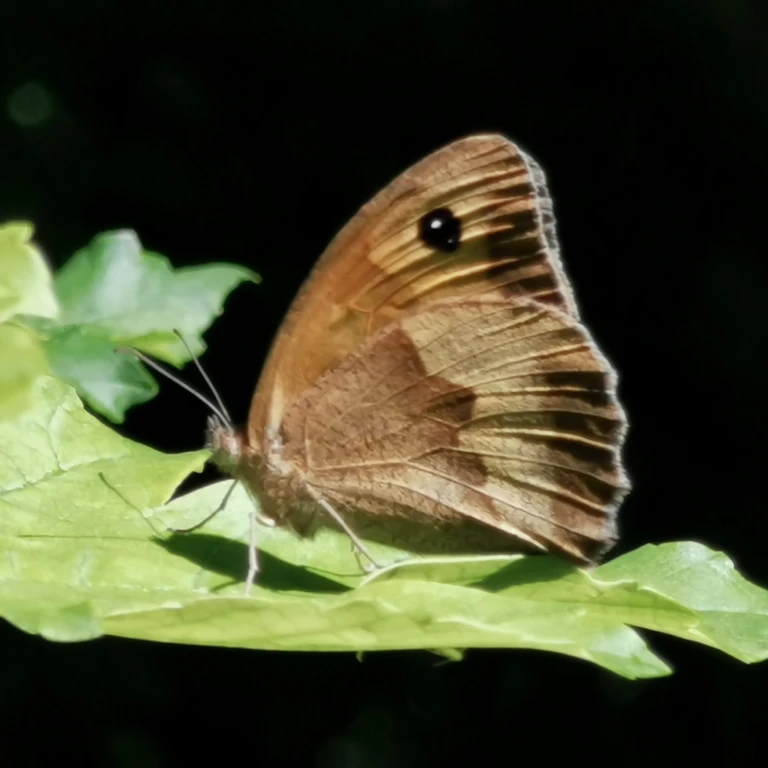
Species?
Maniola jurtina
